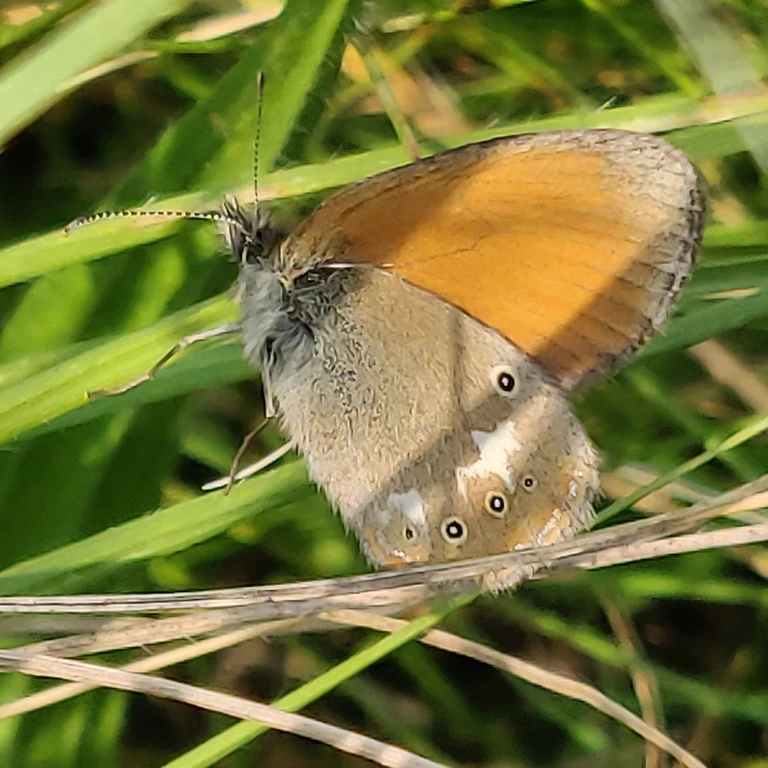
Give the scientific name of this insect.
Coenonympha glycerion (also Coenonympha iphis)
